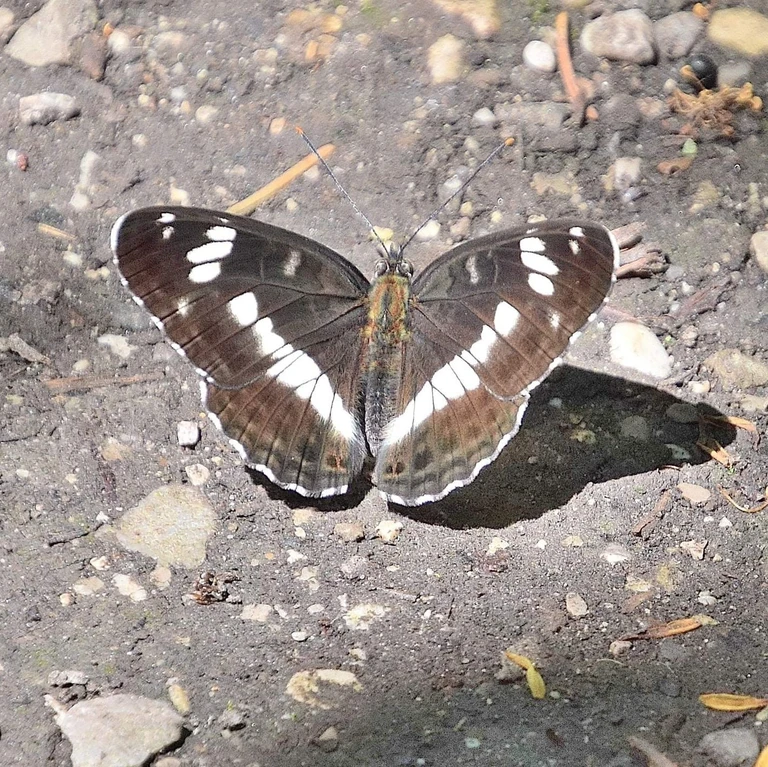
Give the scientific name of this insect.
Limenitis camilla (also Ladoga camilla)
